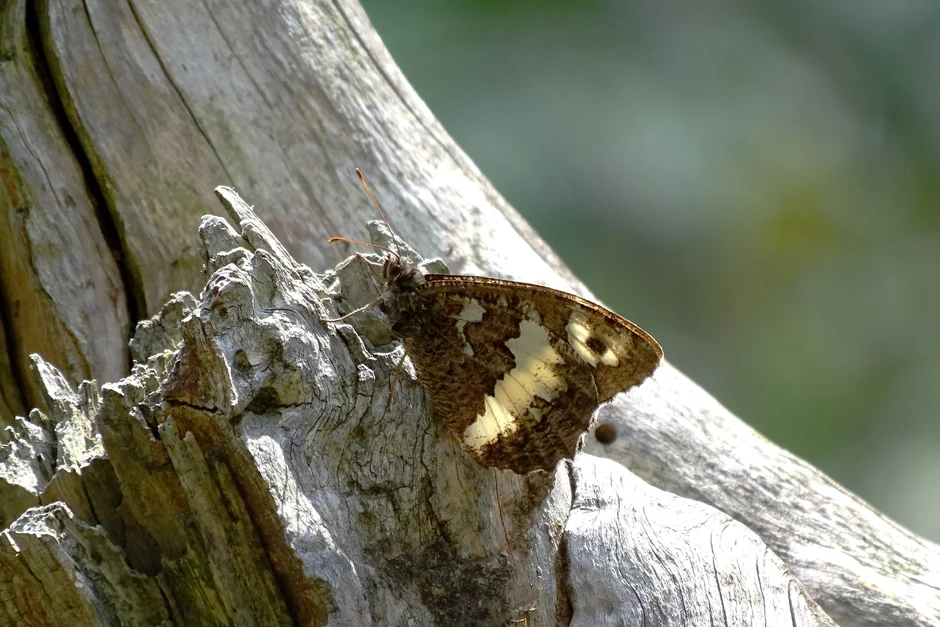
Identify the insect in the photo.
Brintesia circe
